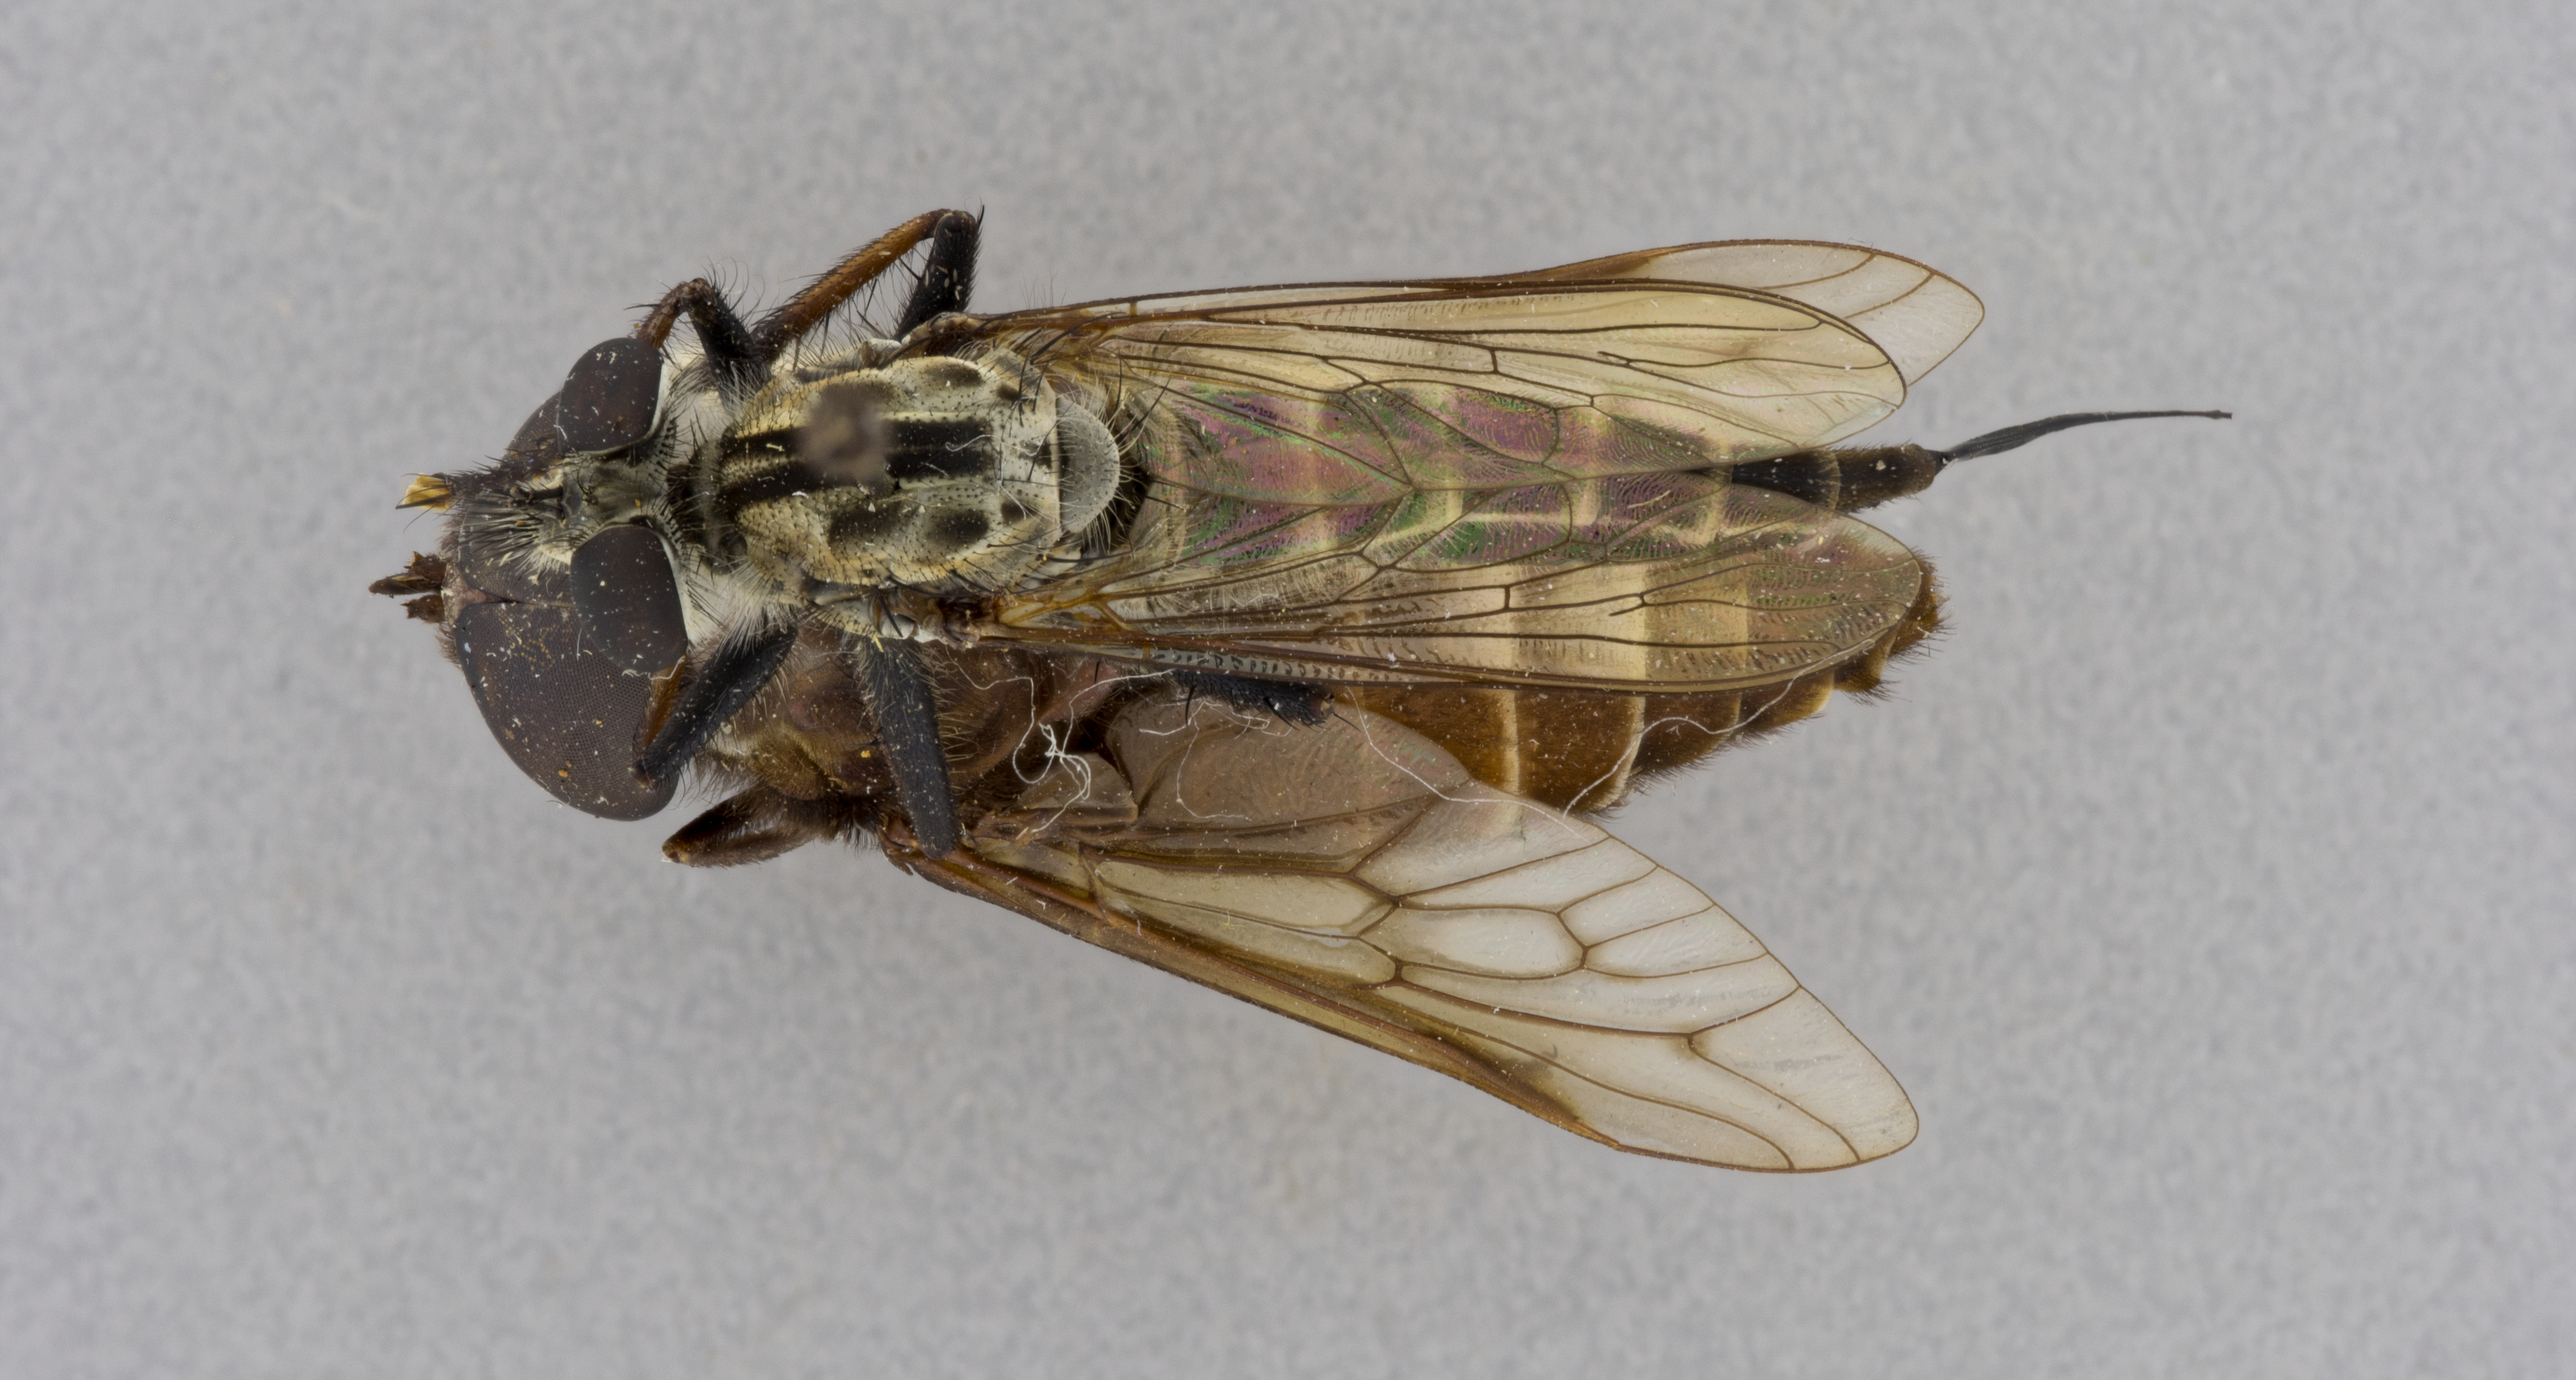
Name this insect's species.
Efferia aestuans
